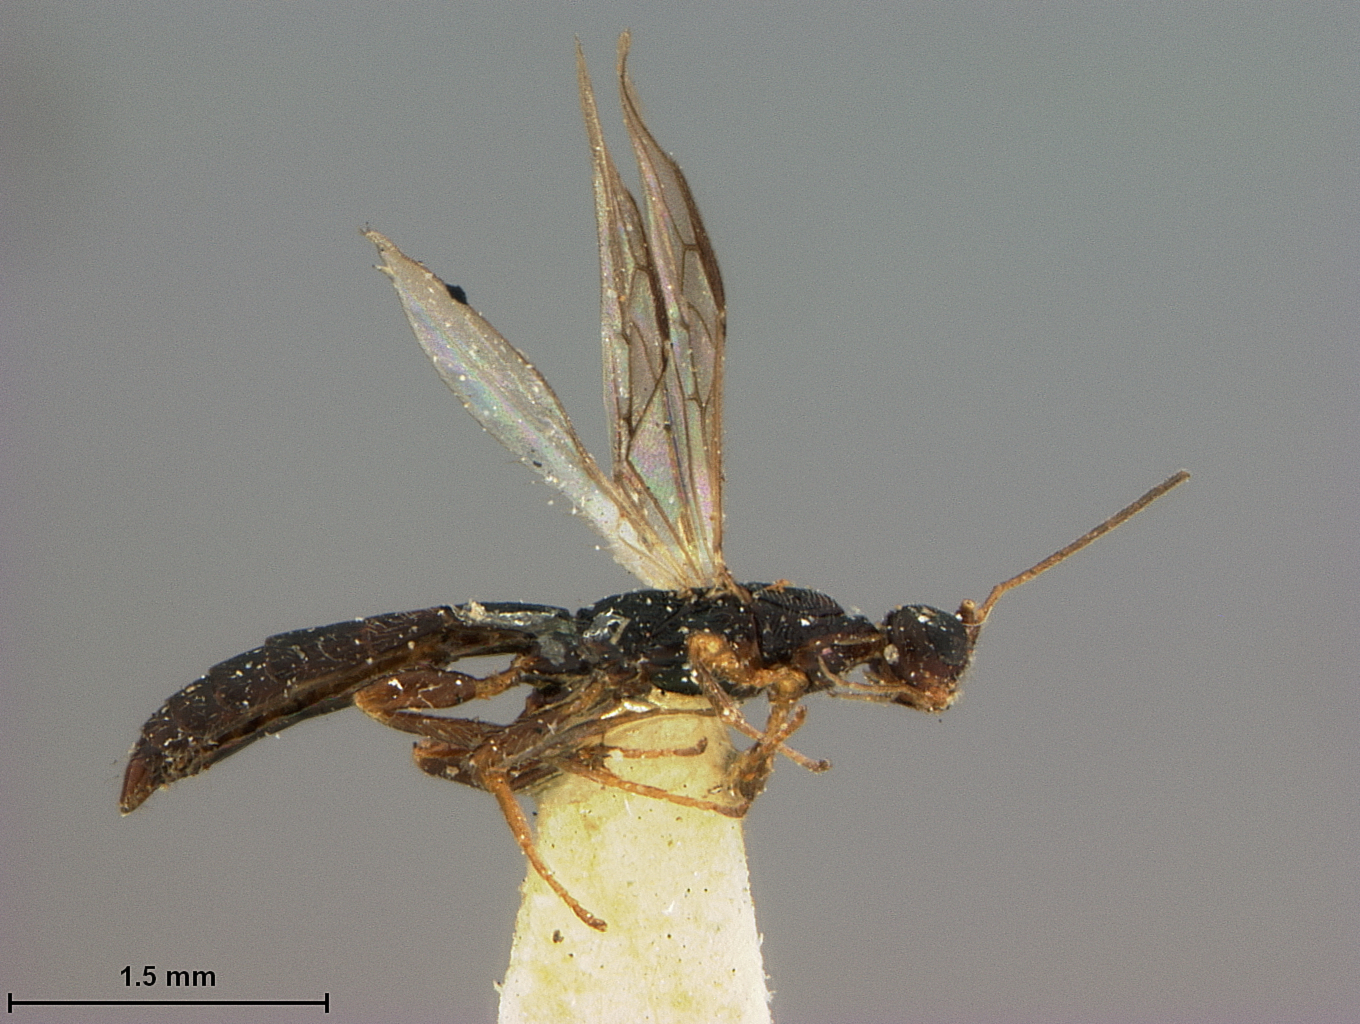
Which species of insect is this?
Heterospilus astigmus
